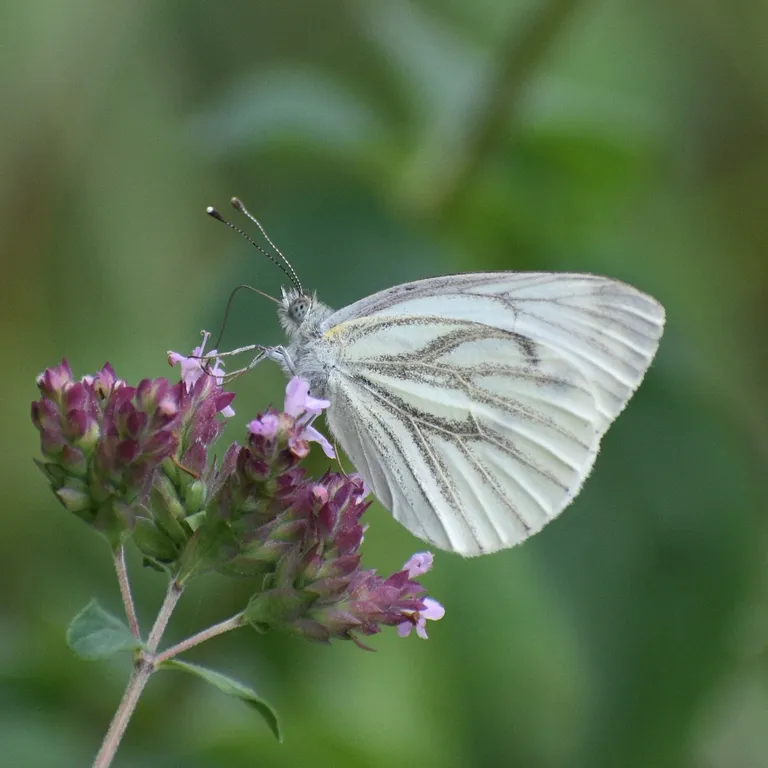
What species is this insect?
Pieris napi
